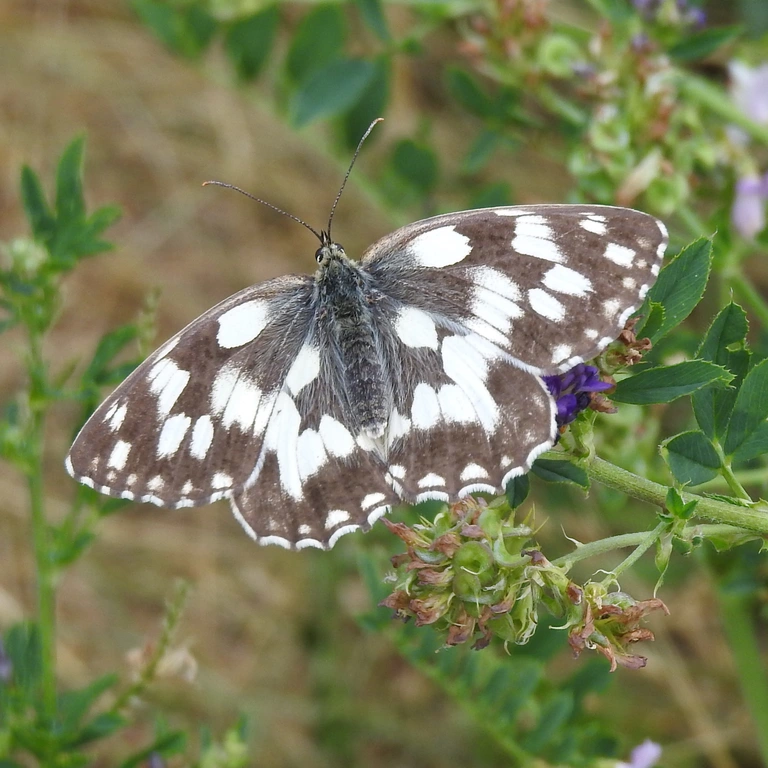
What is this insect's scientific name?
Melanargia galathea
